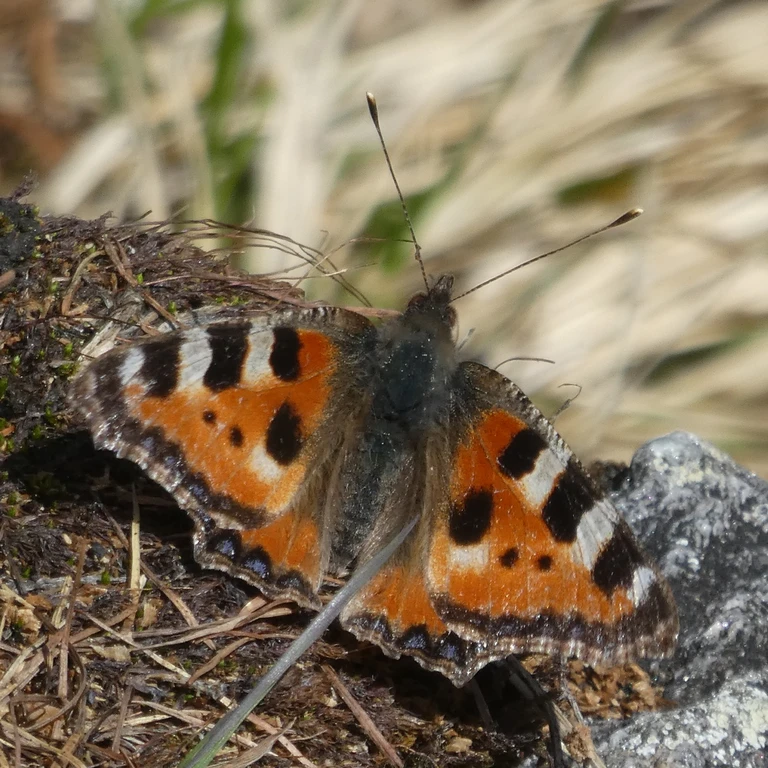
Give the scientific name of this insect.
Aglais urticae
